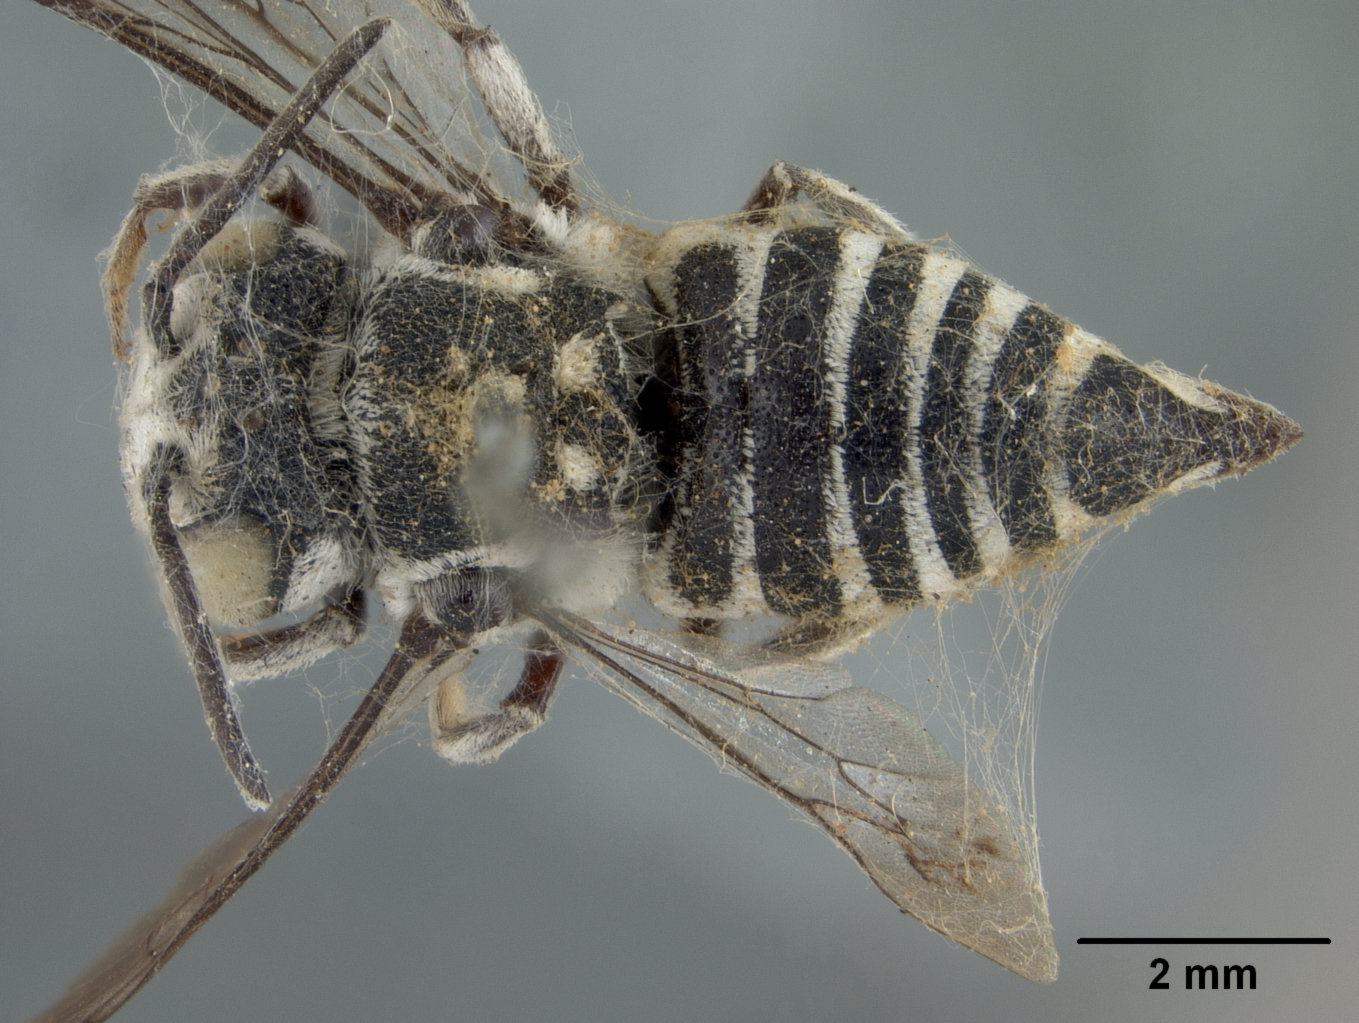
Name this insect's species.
Coelioxys froggatti
